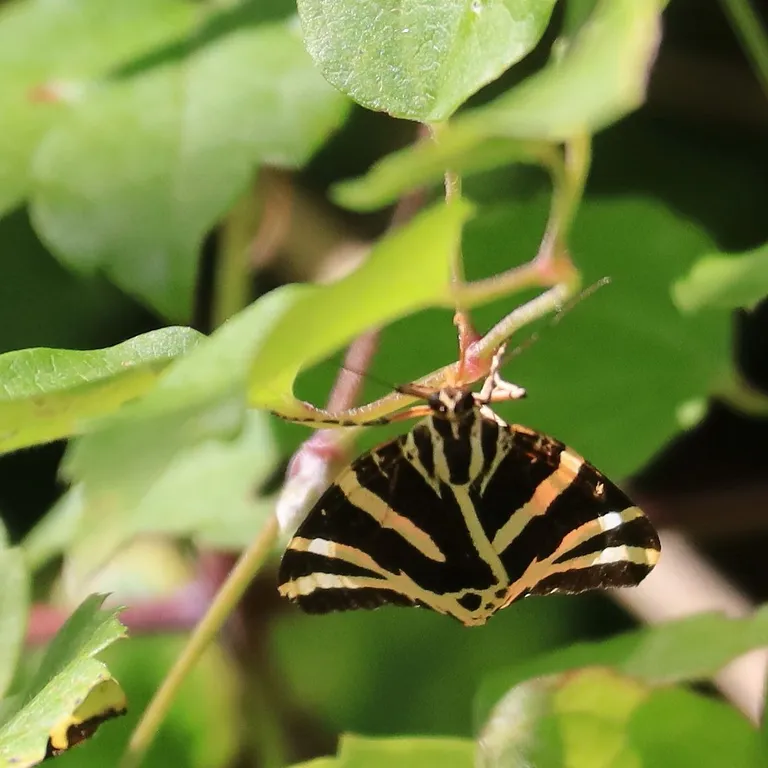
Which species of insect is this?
Euplagia quadripunctaria
